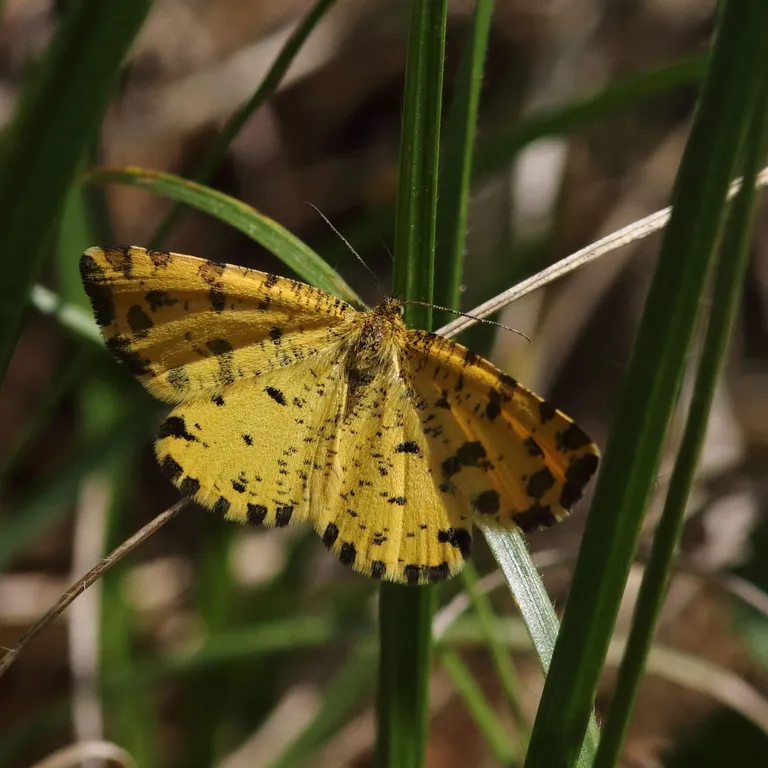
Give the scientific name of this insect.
Pseudopanthera macularia
